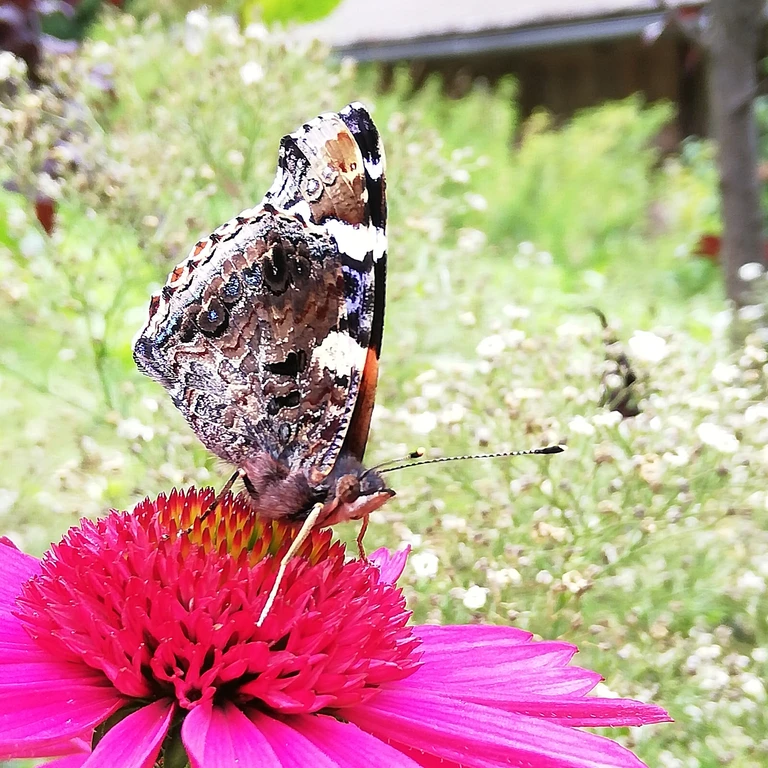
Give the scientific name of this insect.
Vanessa atalanta
